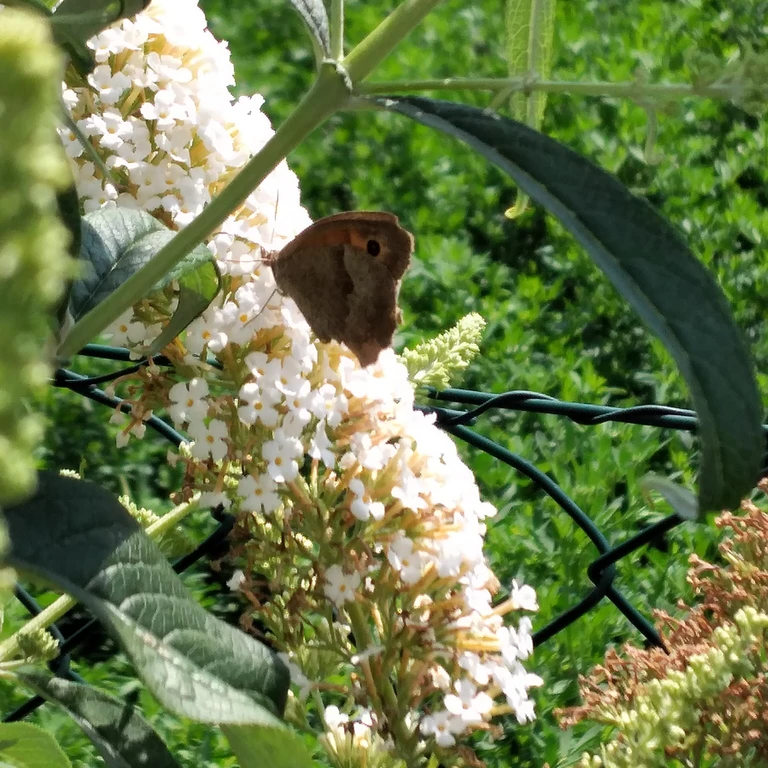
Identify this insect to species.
Maniola jurtina
